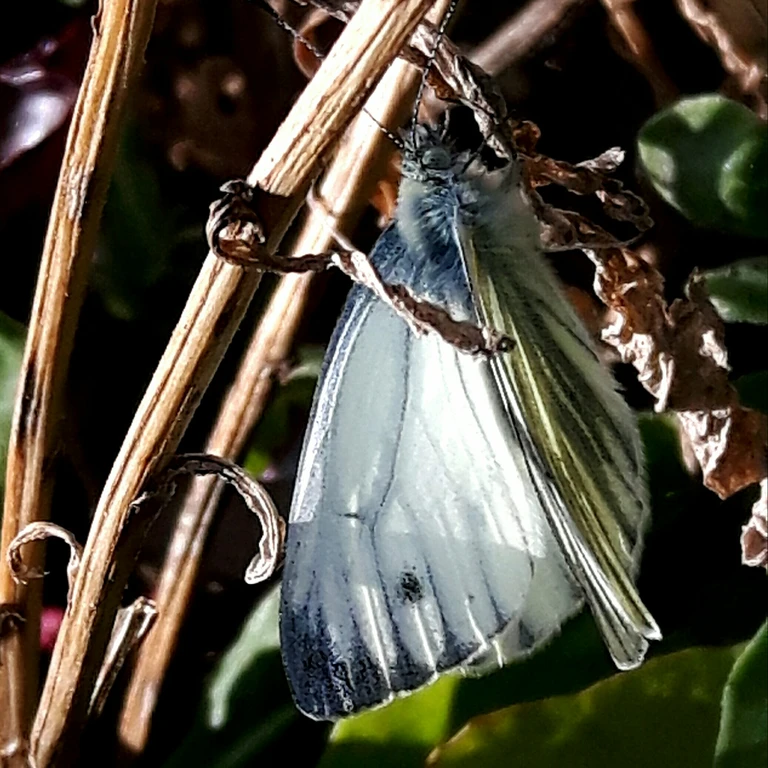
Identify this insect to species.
Pieris napi
